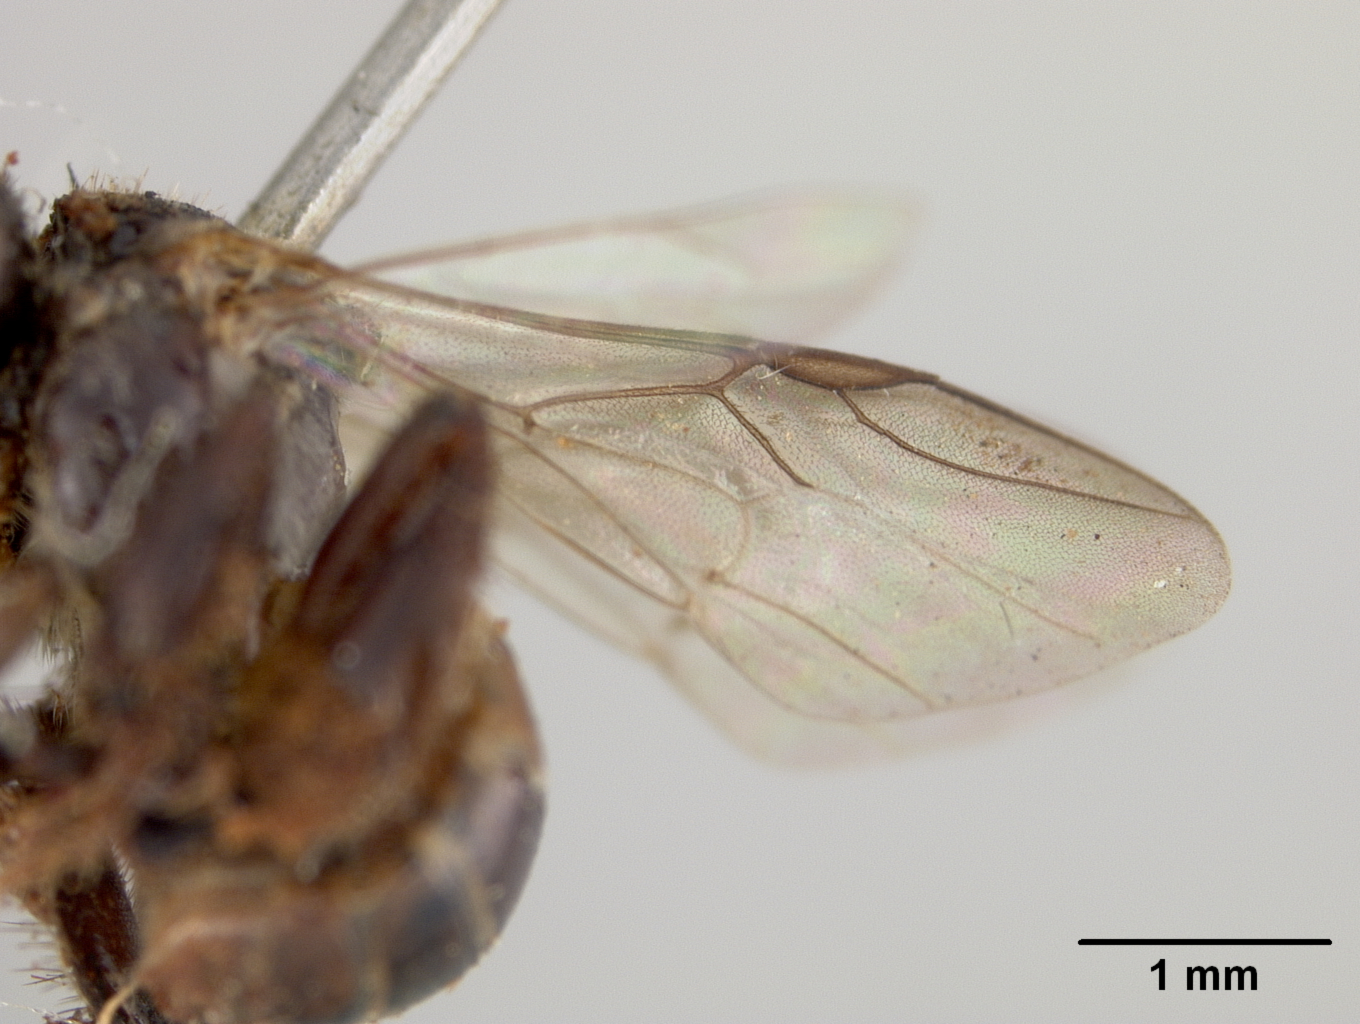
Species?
Trigona valdezi
